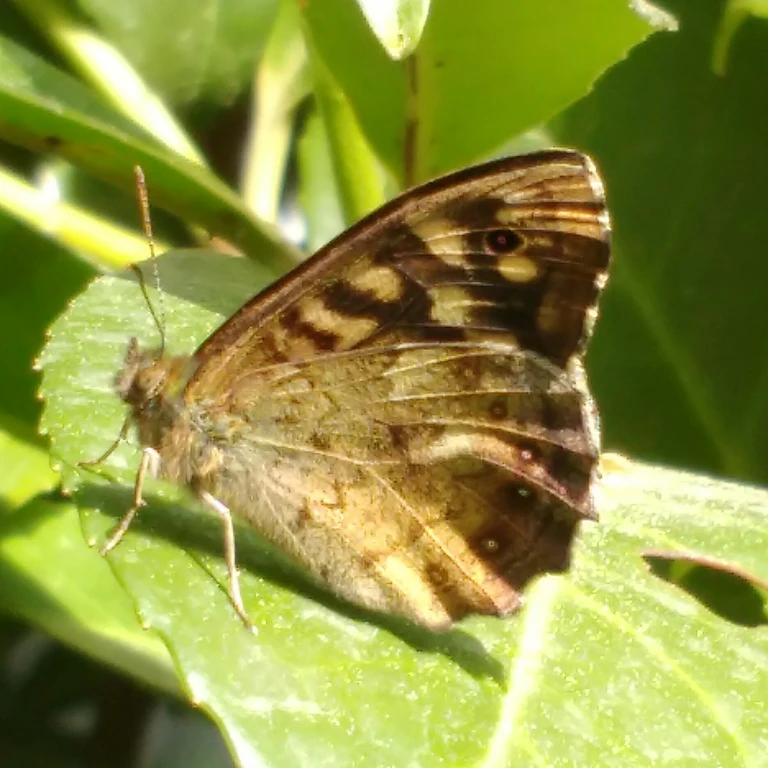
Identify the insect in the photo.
Pararge aegeria
